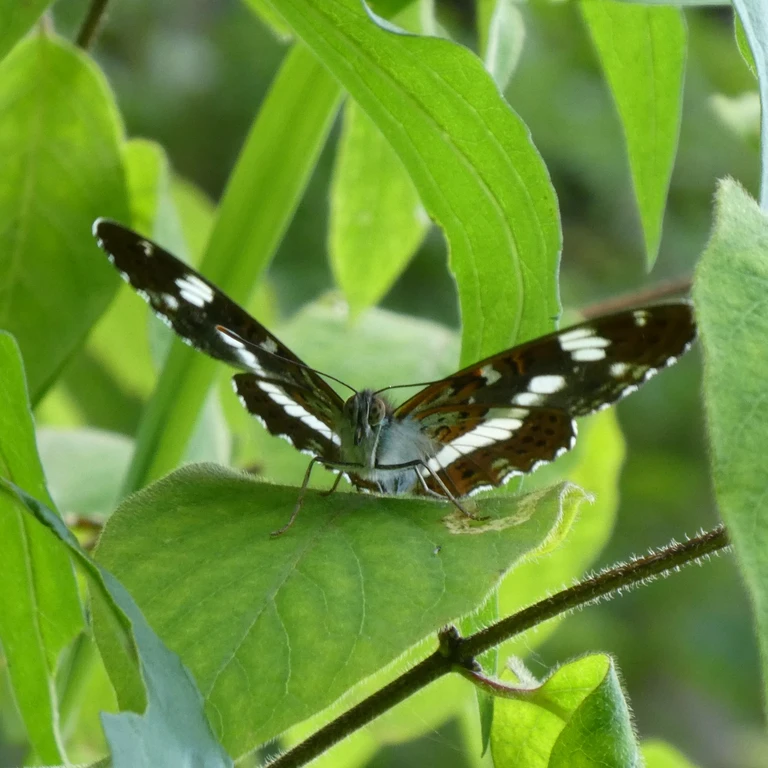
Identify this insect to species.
Limenitis camilla (also Ladoga camilla)
